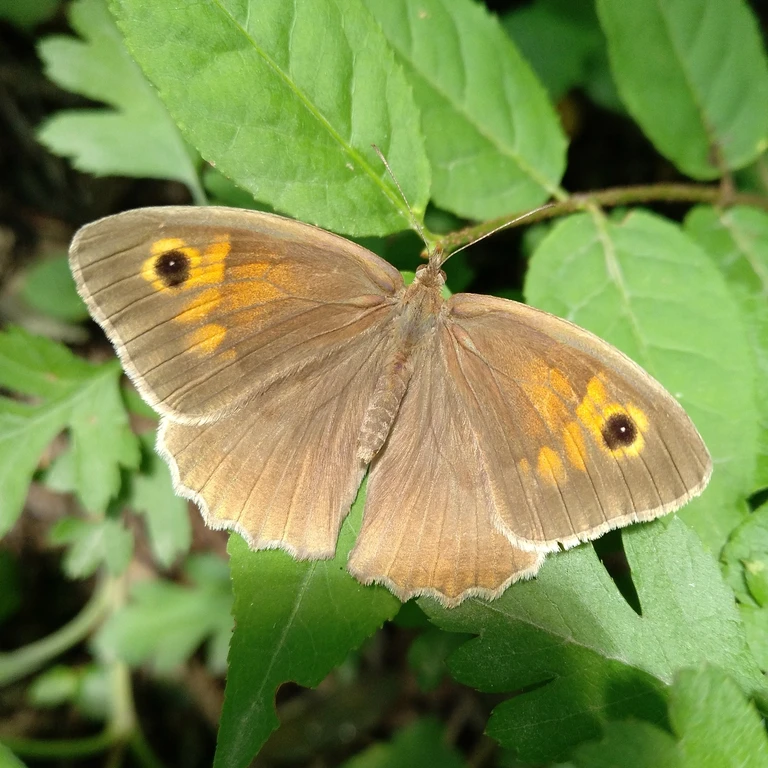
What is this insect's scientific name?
Maniola jurtina
